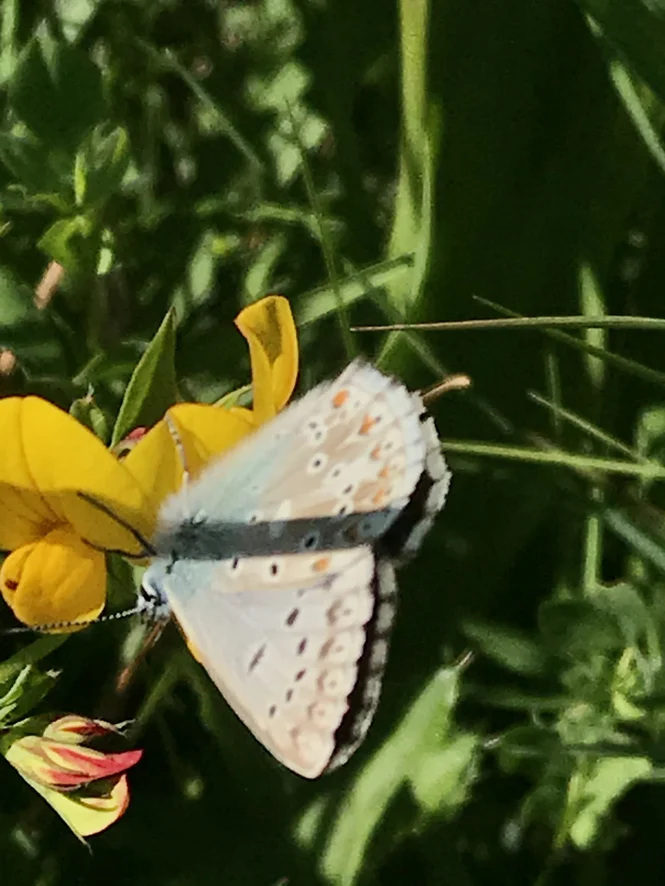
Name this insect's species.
Lysandra coridon
